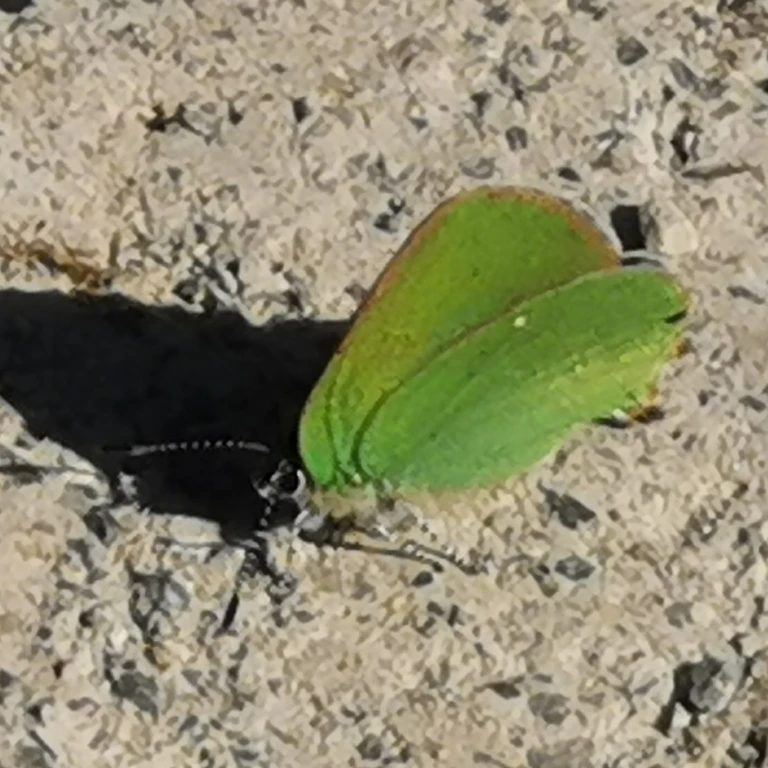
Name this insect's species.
Callophrys rubi
